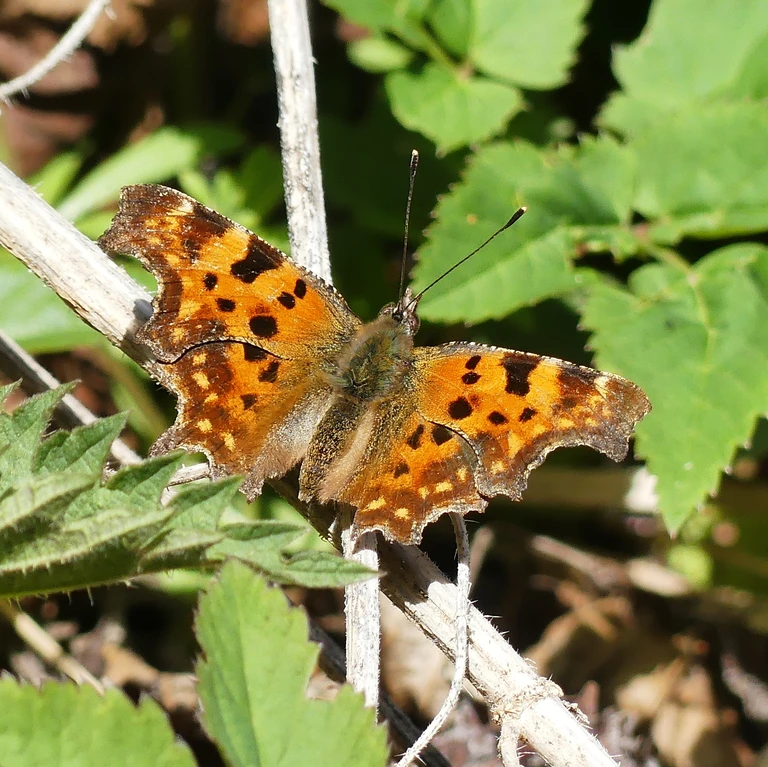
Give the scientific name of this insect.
Polygonia c-album
